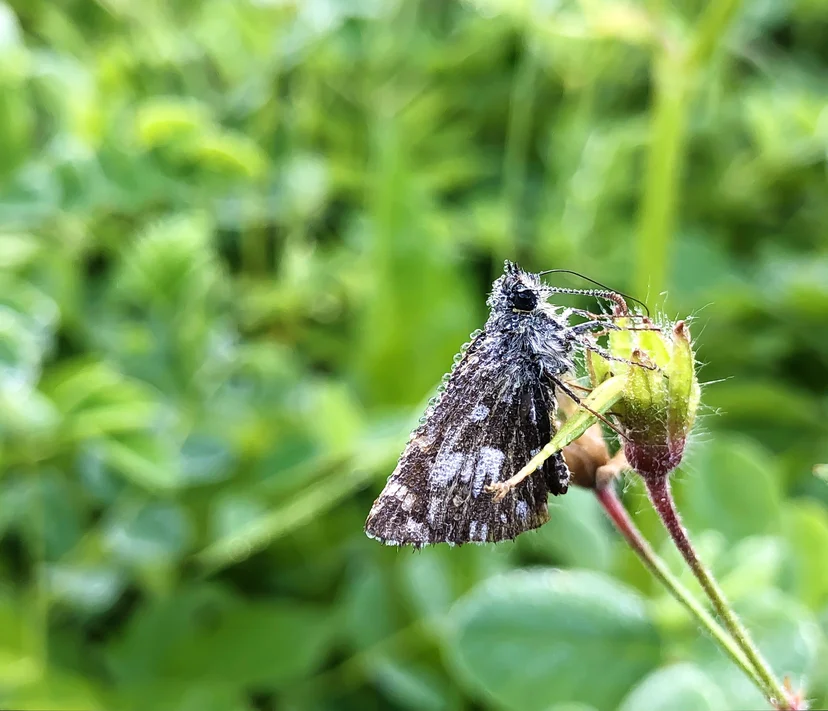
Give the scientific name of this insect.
Pyrgus malvae
